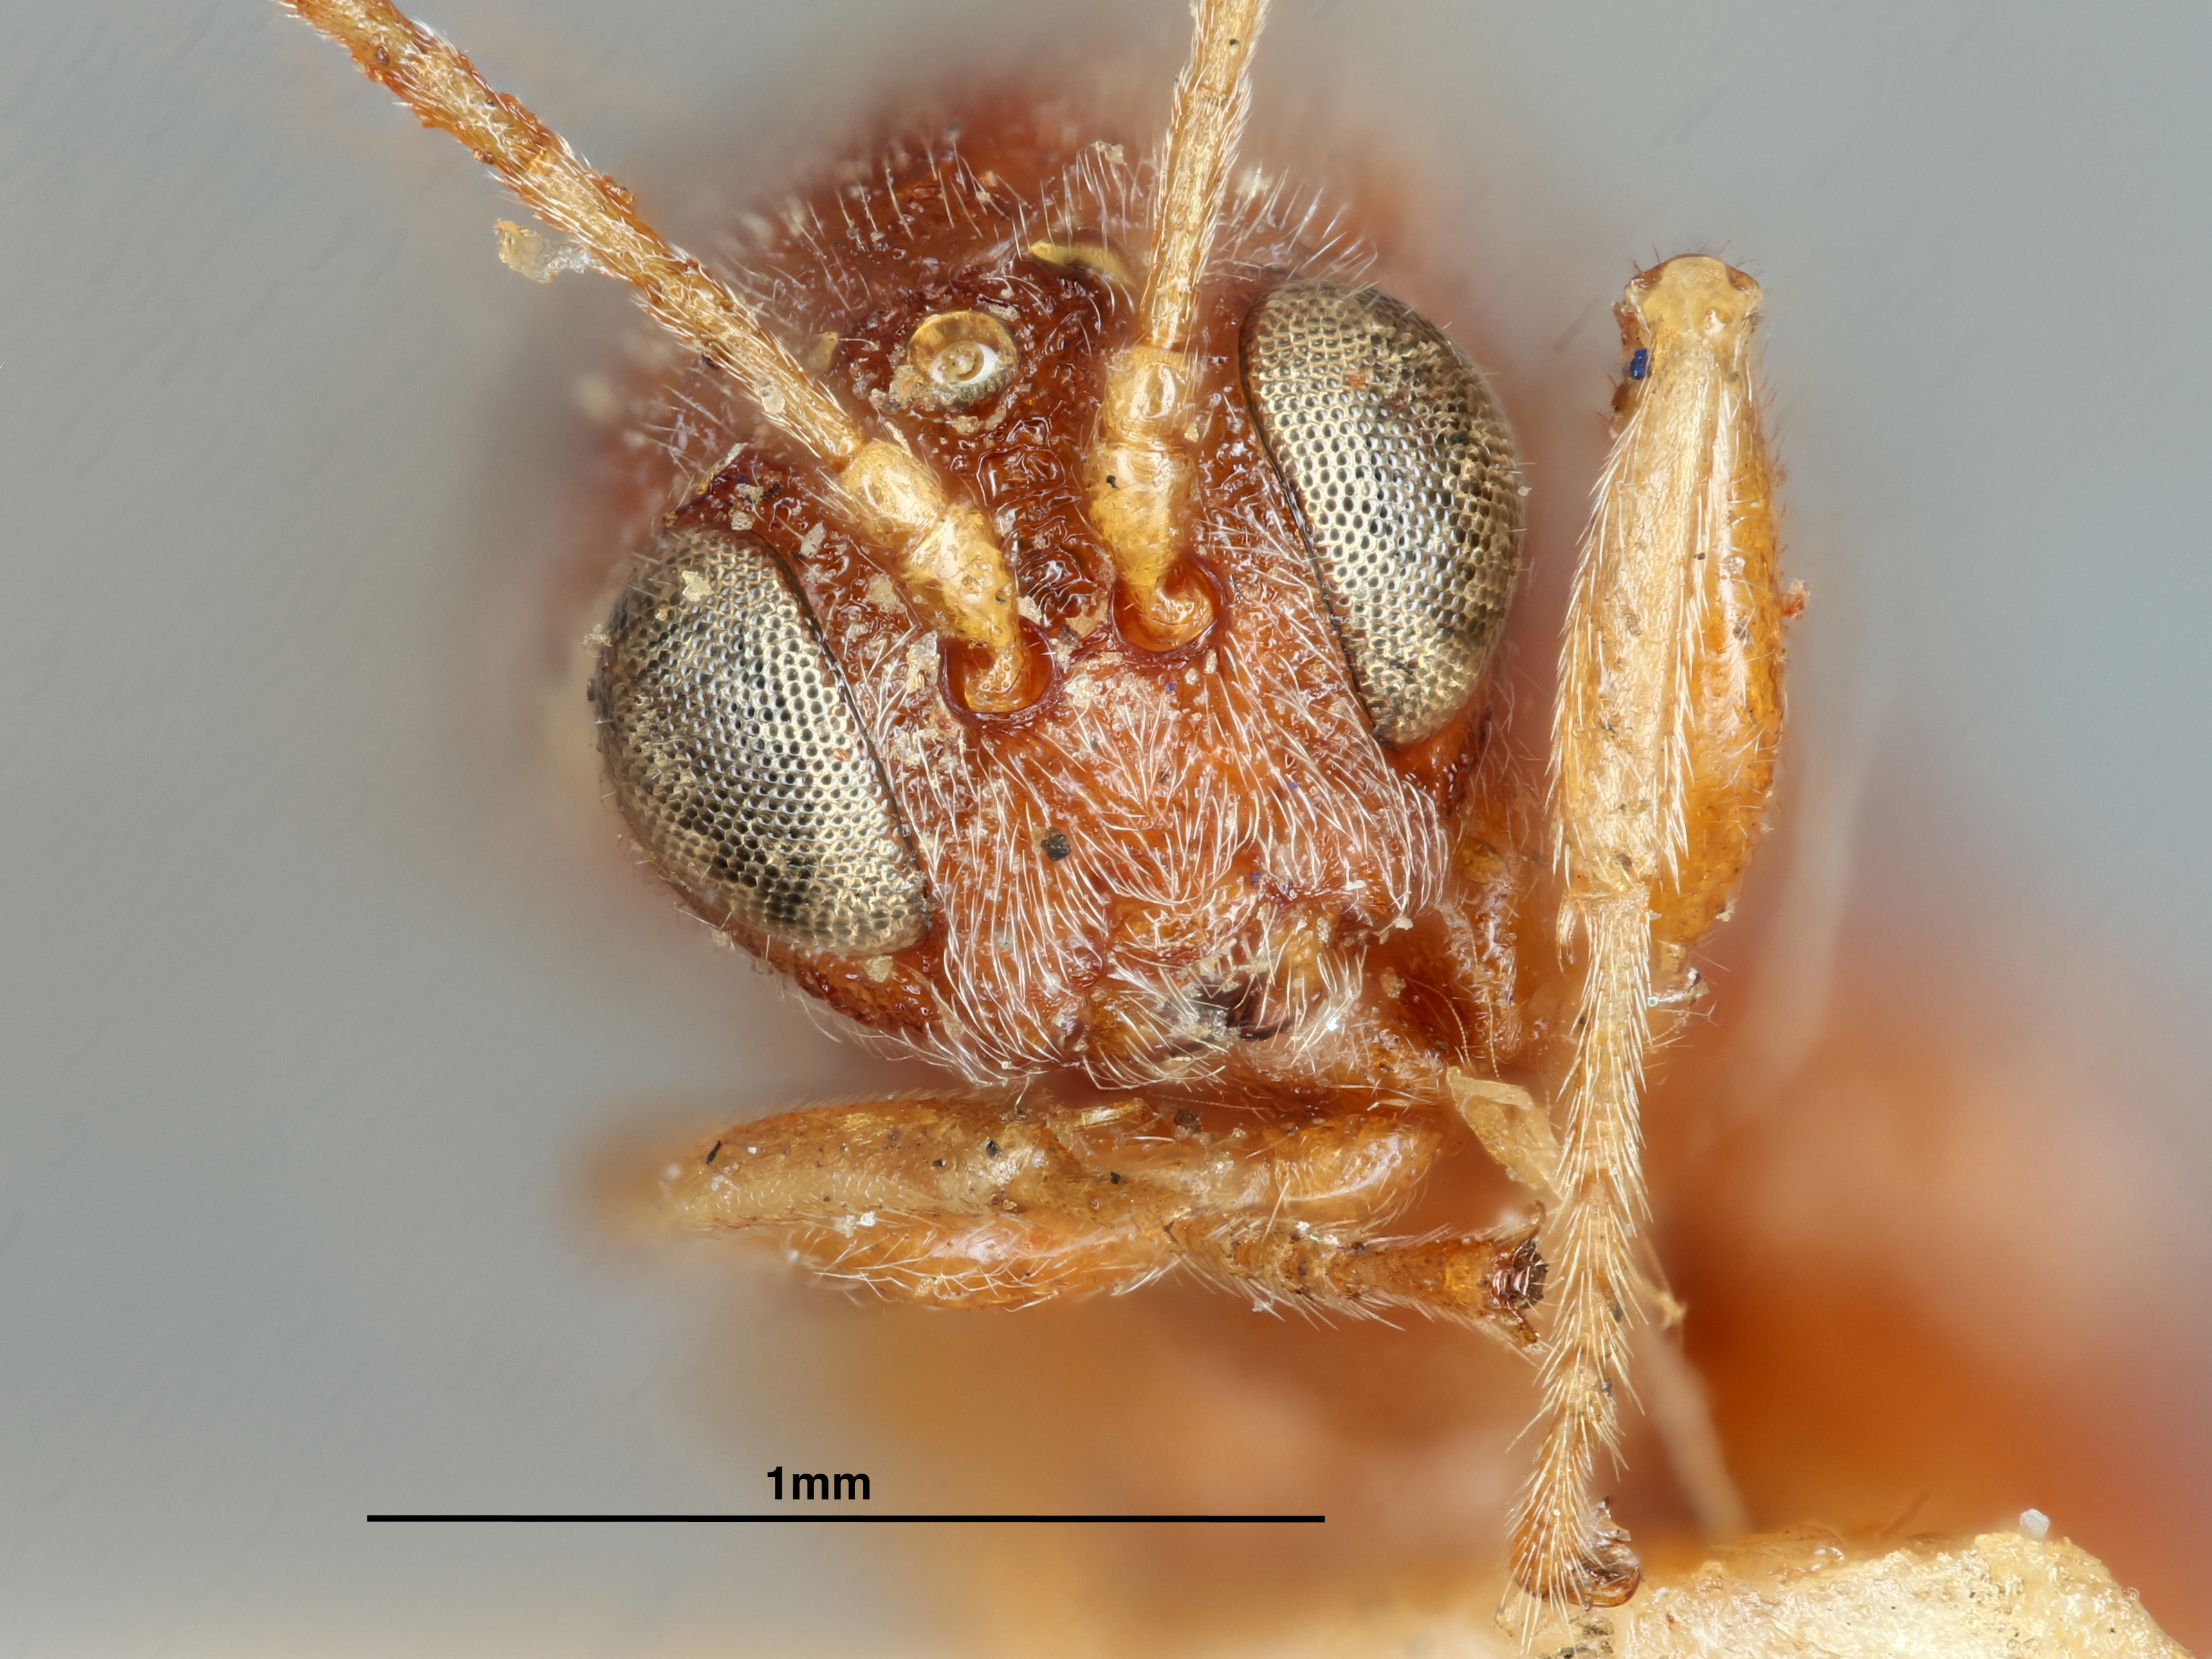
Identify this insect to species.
Cynips quercus
